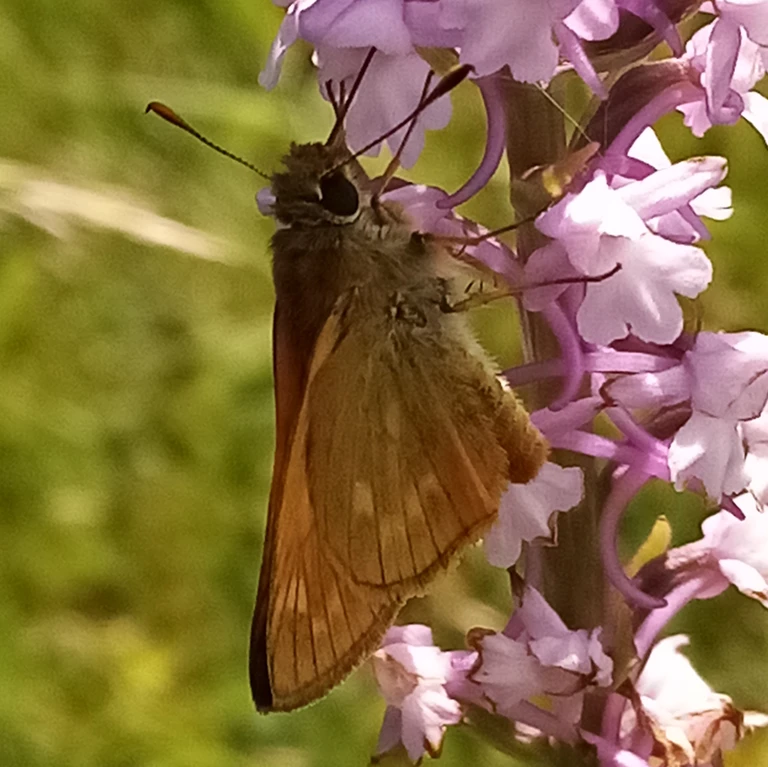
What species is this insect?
Ochlodes sylvanus (also Ochlodes venata)
